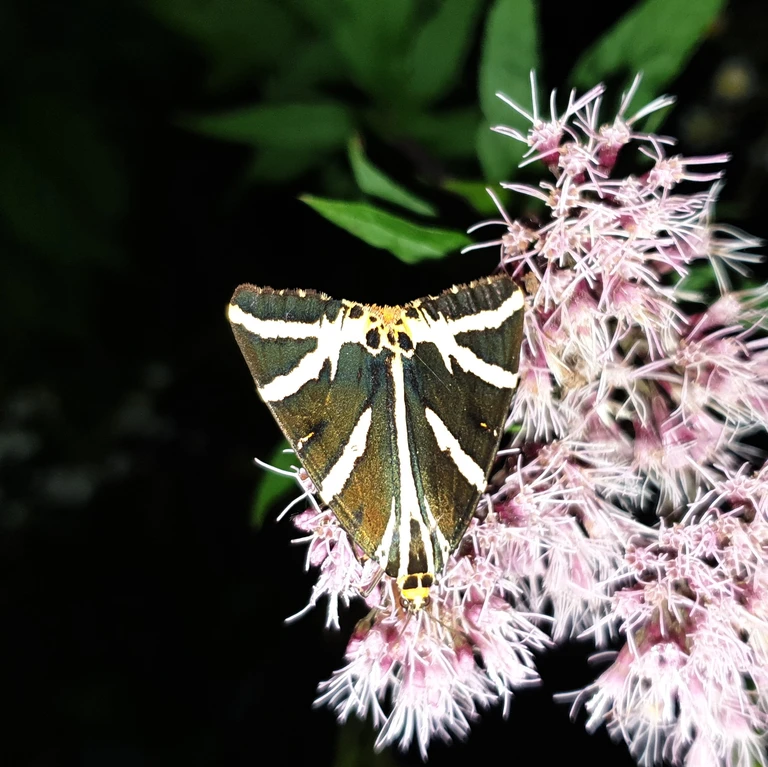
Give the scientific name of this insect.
Euplagia quadripunctaria
